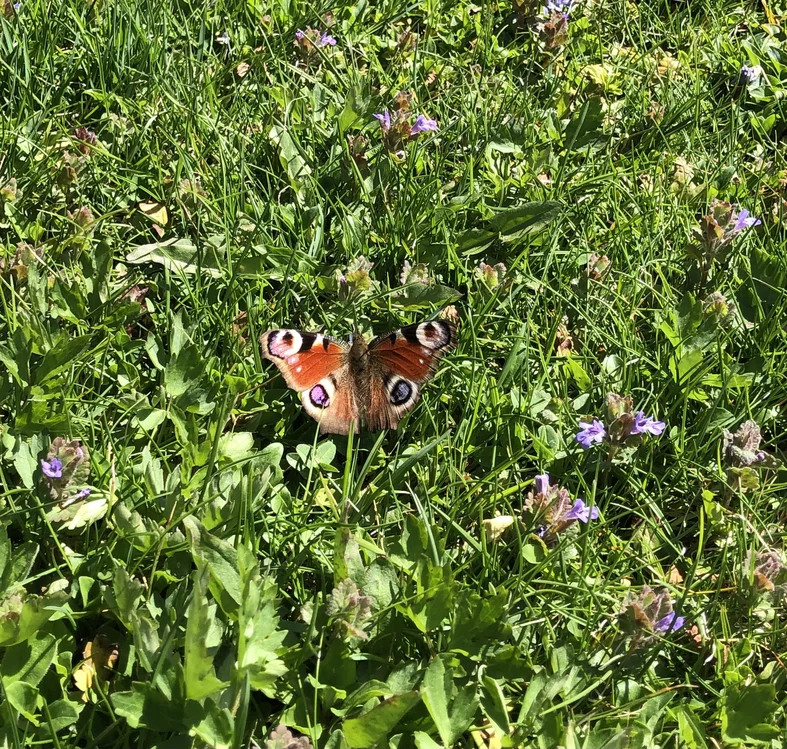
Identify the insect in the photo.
Aglais io
